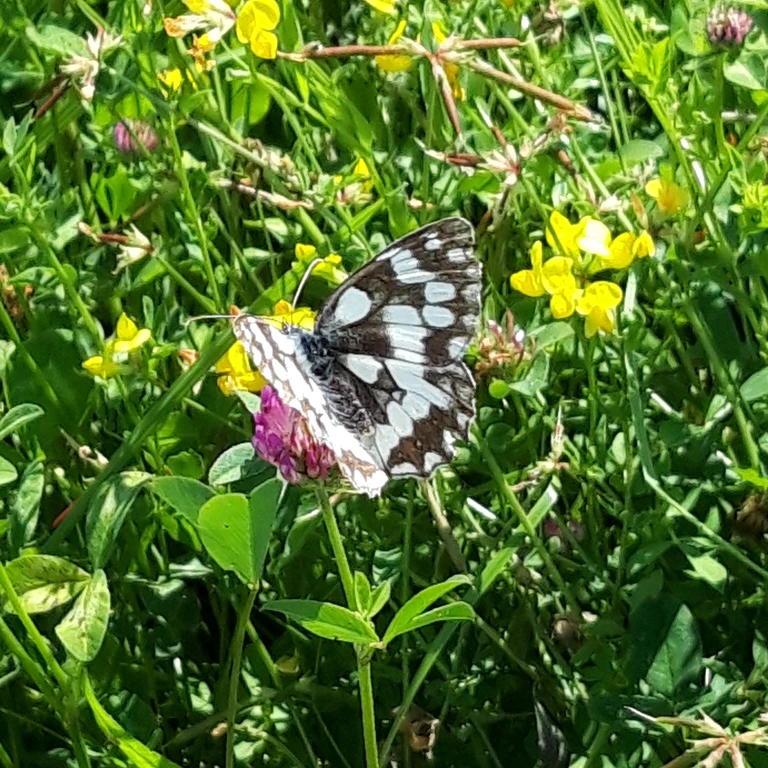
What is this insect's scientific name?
Melanargia galathea
